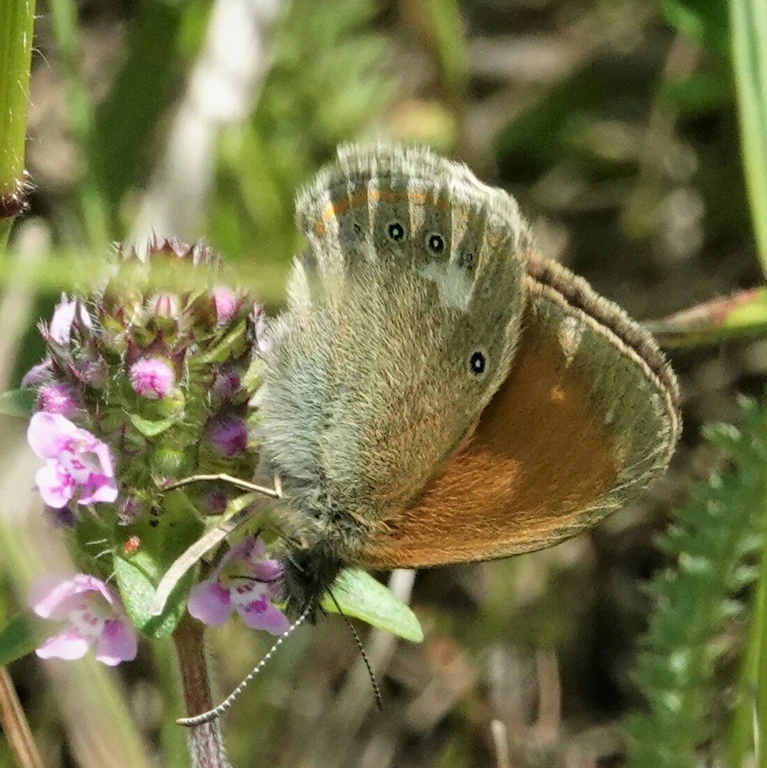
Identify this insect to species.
Coenonympha glycerion (also Coenonympha iphis)
